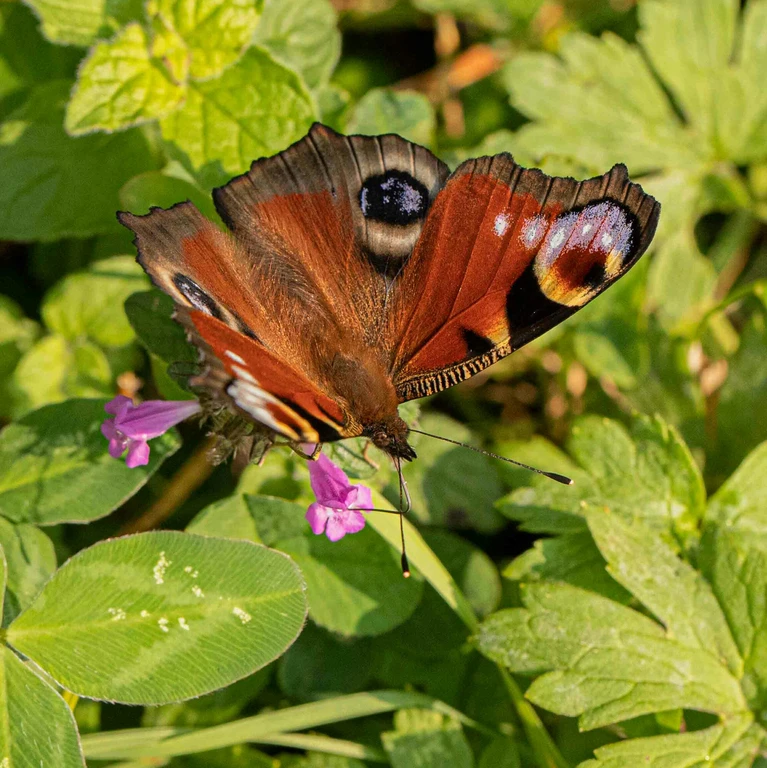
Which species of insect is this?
Aglais io
